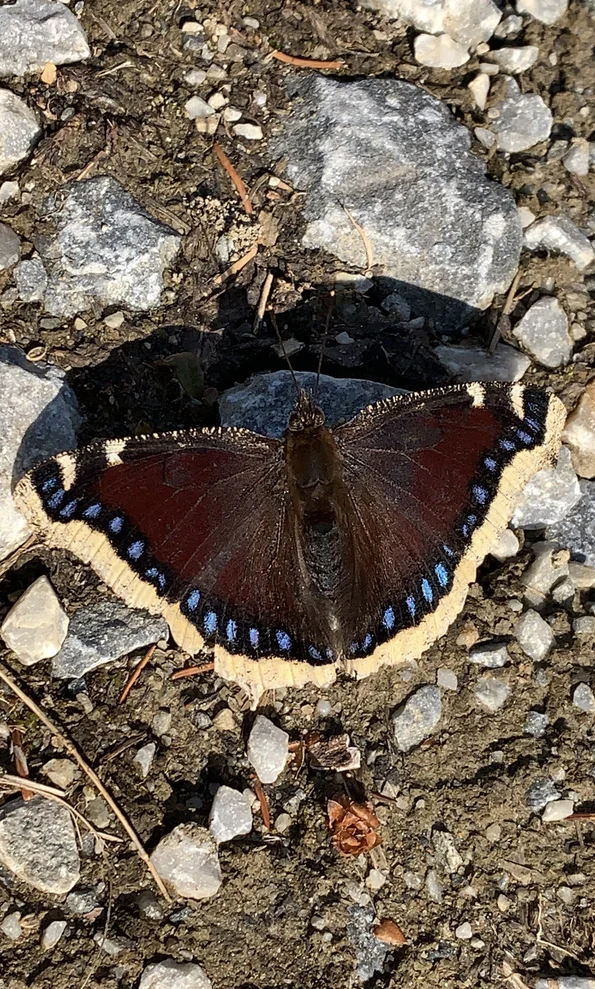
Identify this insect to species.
Nymphalis antiopa
